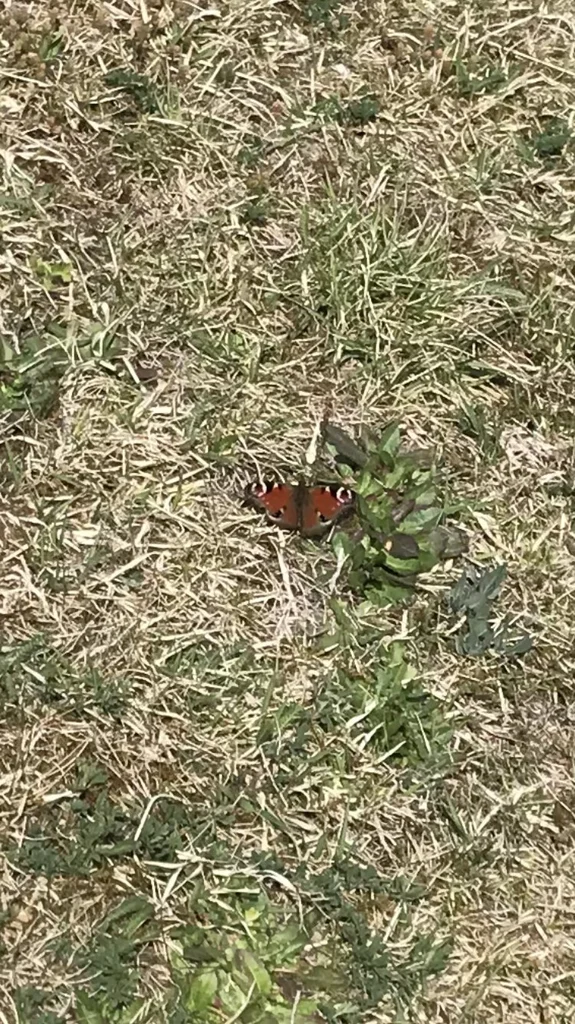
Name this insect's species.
Aglais io
